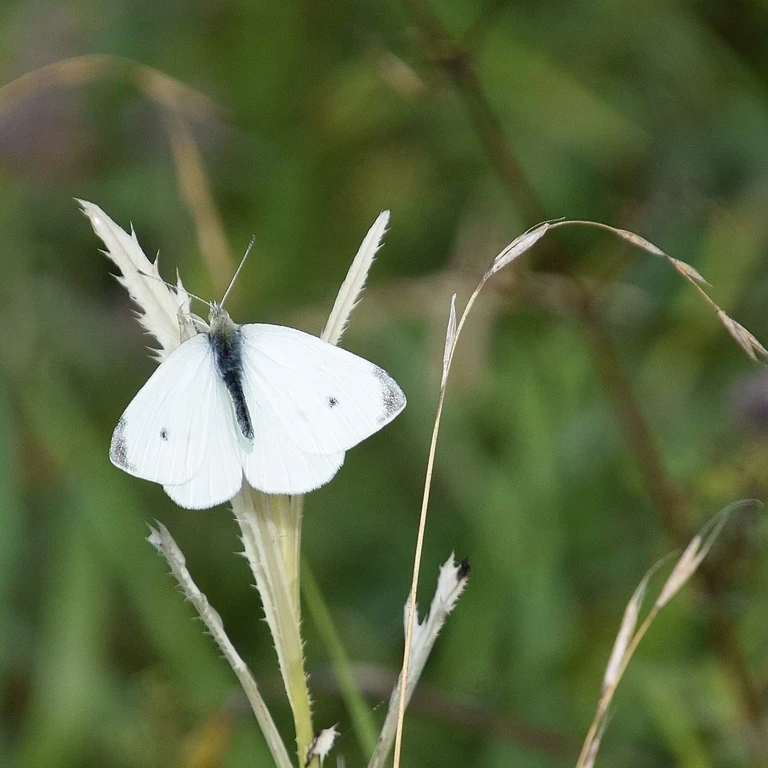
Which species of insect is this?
Pieris rapae
